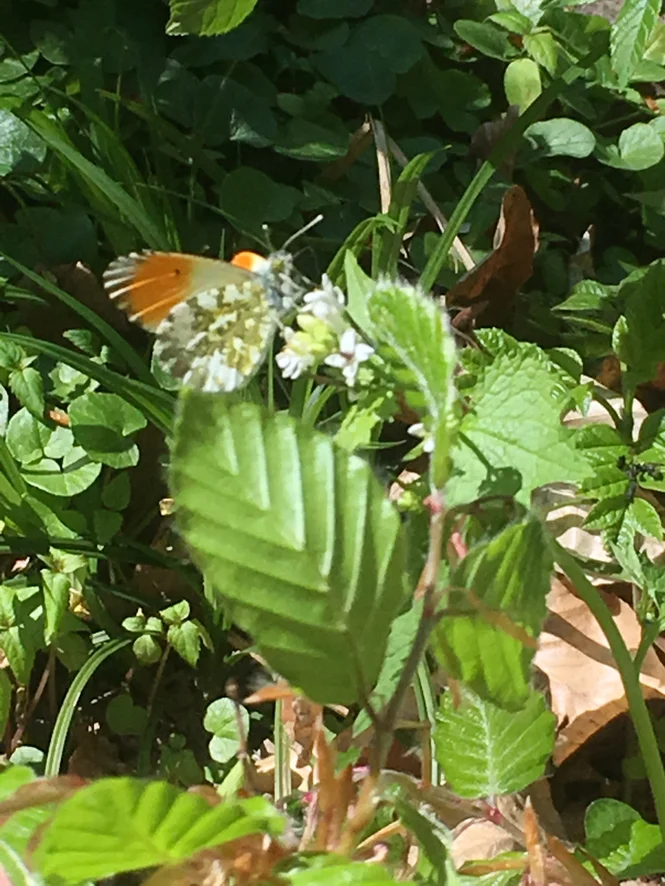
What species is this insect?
Anthocharis cardamines
